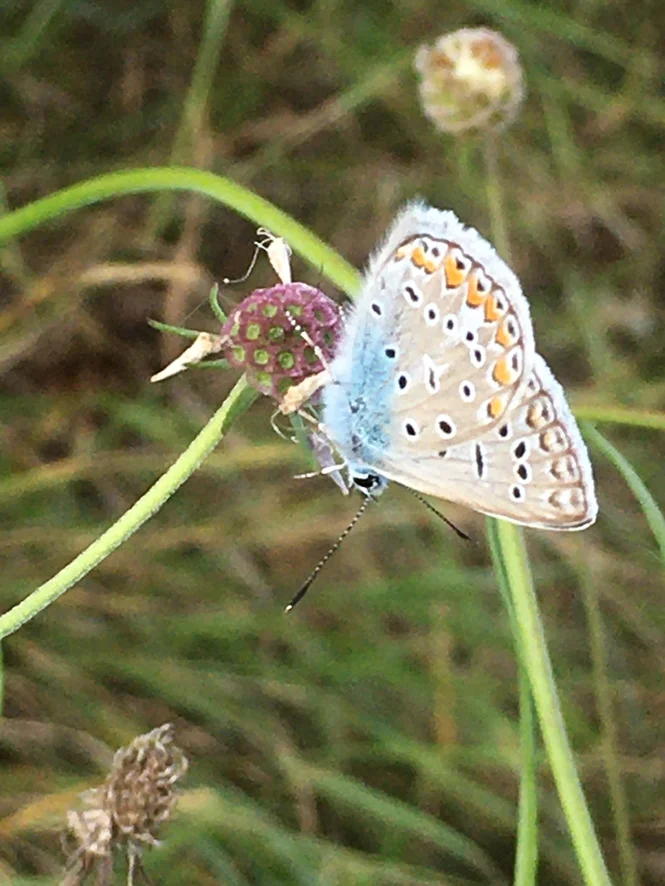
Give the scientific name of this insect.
Polyommatus icarus
